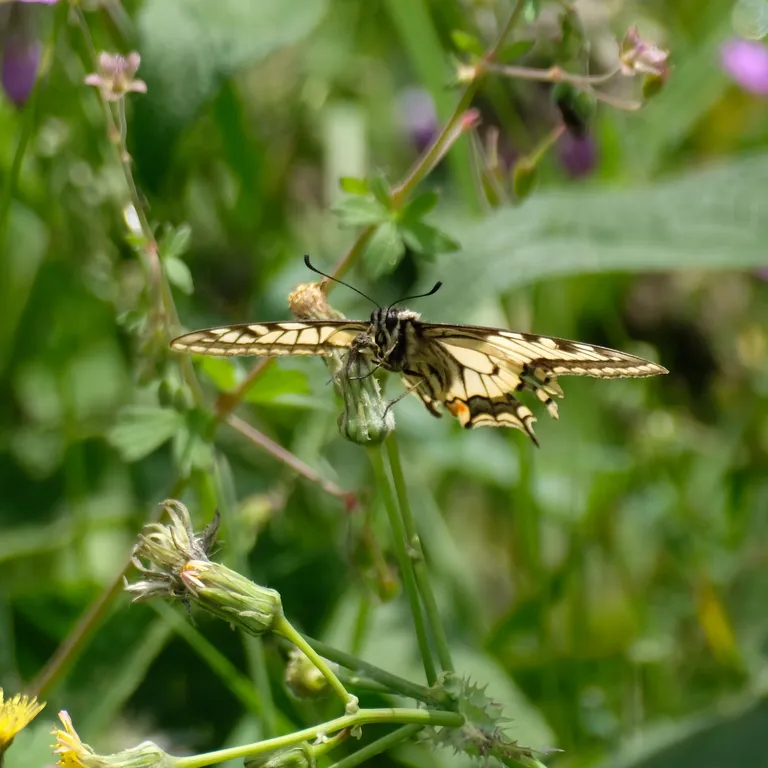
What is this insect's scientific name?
Papilio machaon
